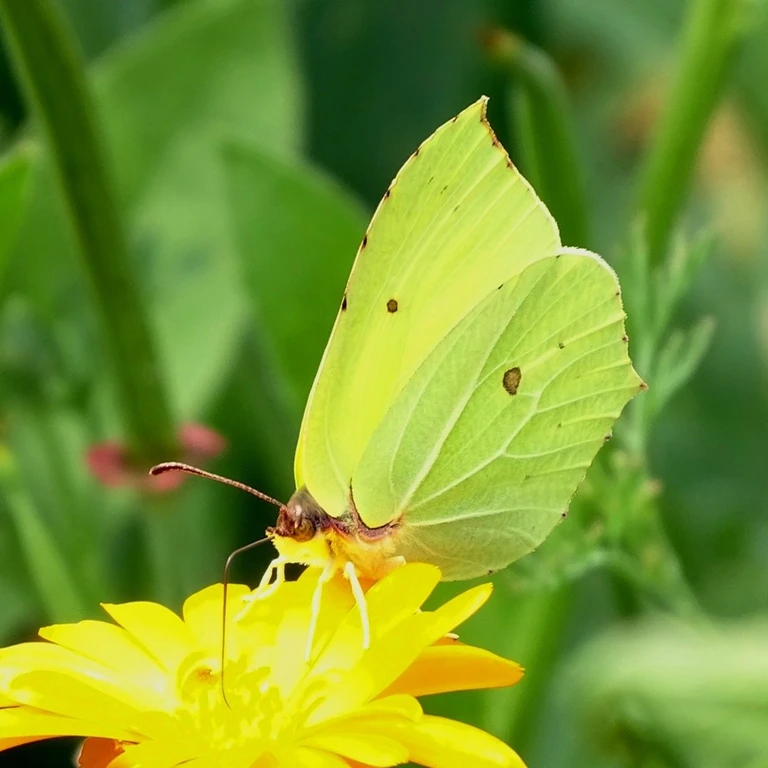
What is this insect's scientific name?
Gonepteryx rhamni
